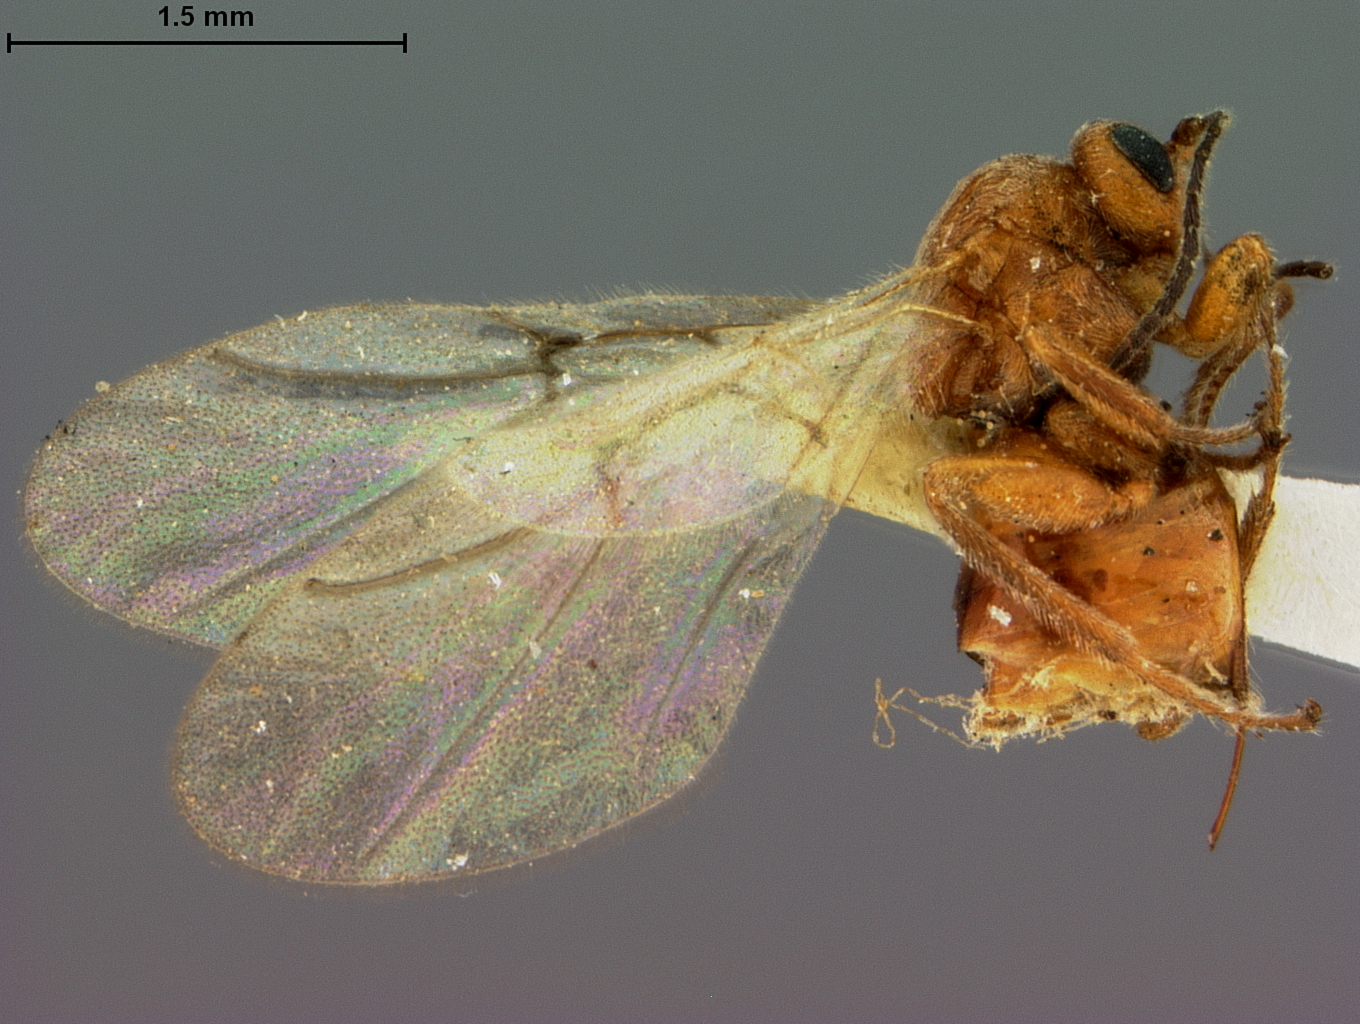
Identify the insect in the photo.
Callirhytis lasius
